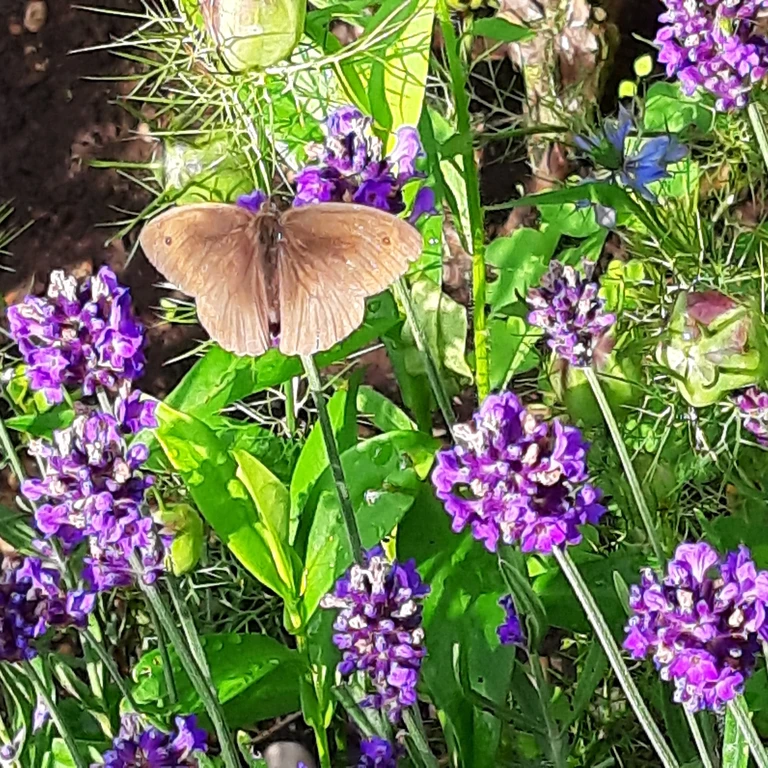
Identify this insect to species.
Maniola jurtina
